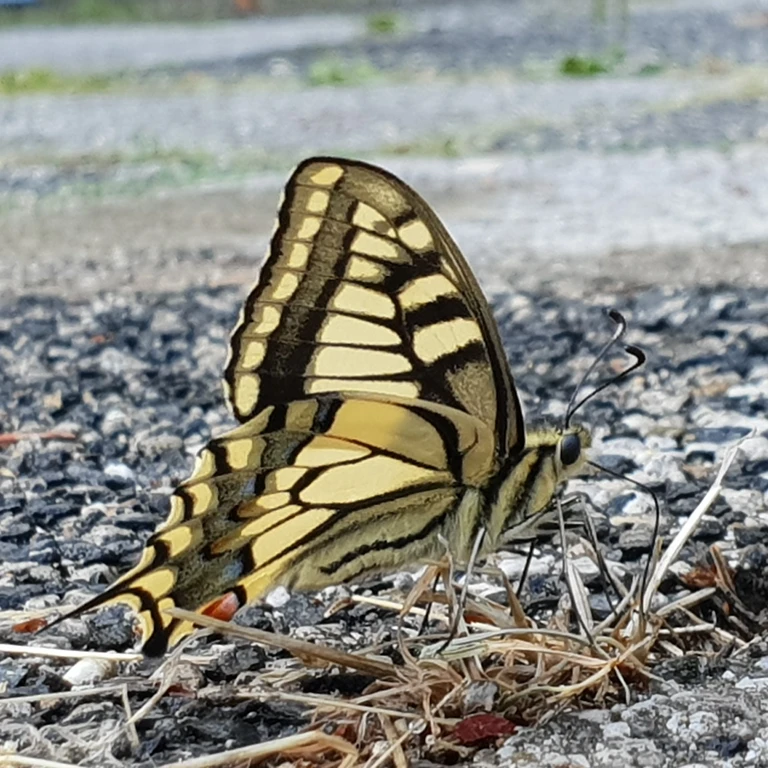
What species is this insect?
Papilio machaon
